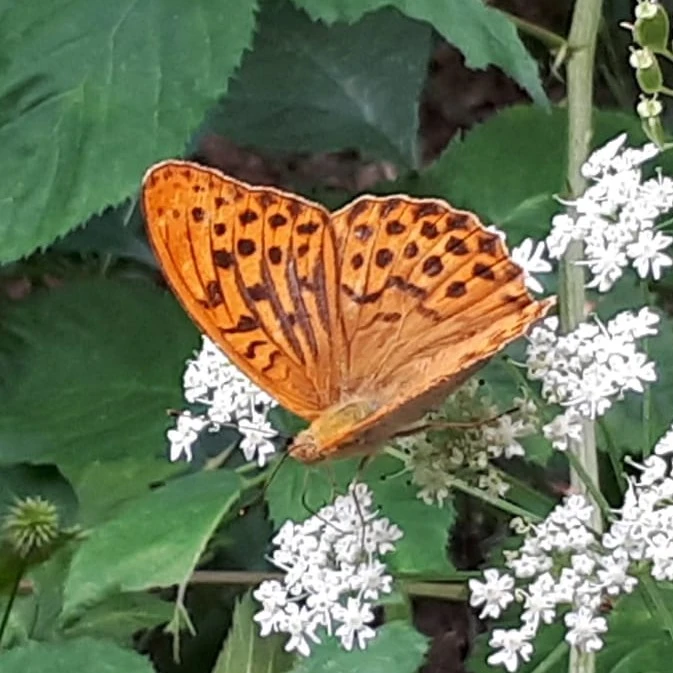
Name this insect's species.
Argynnis paphia
